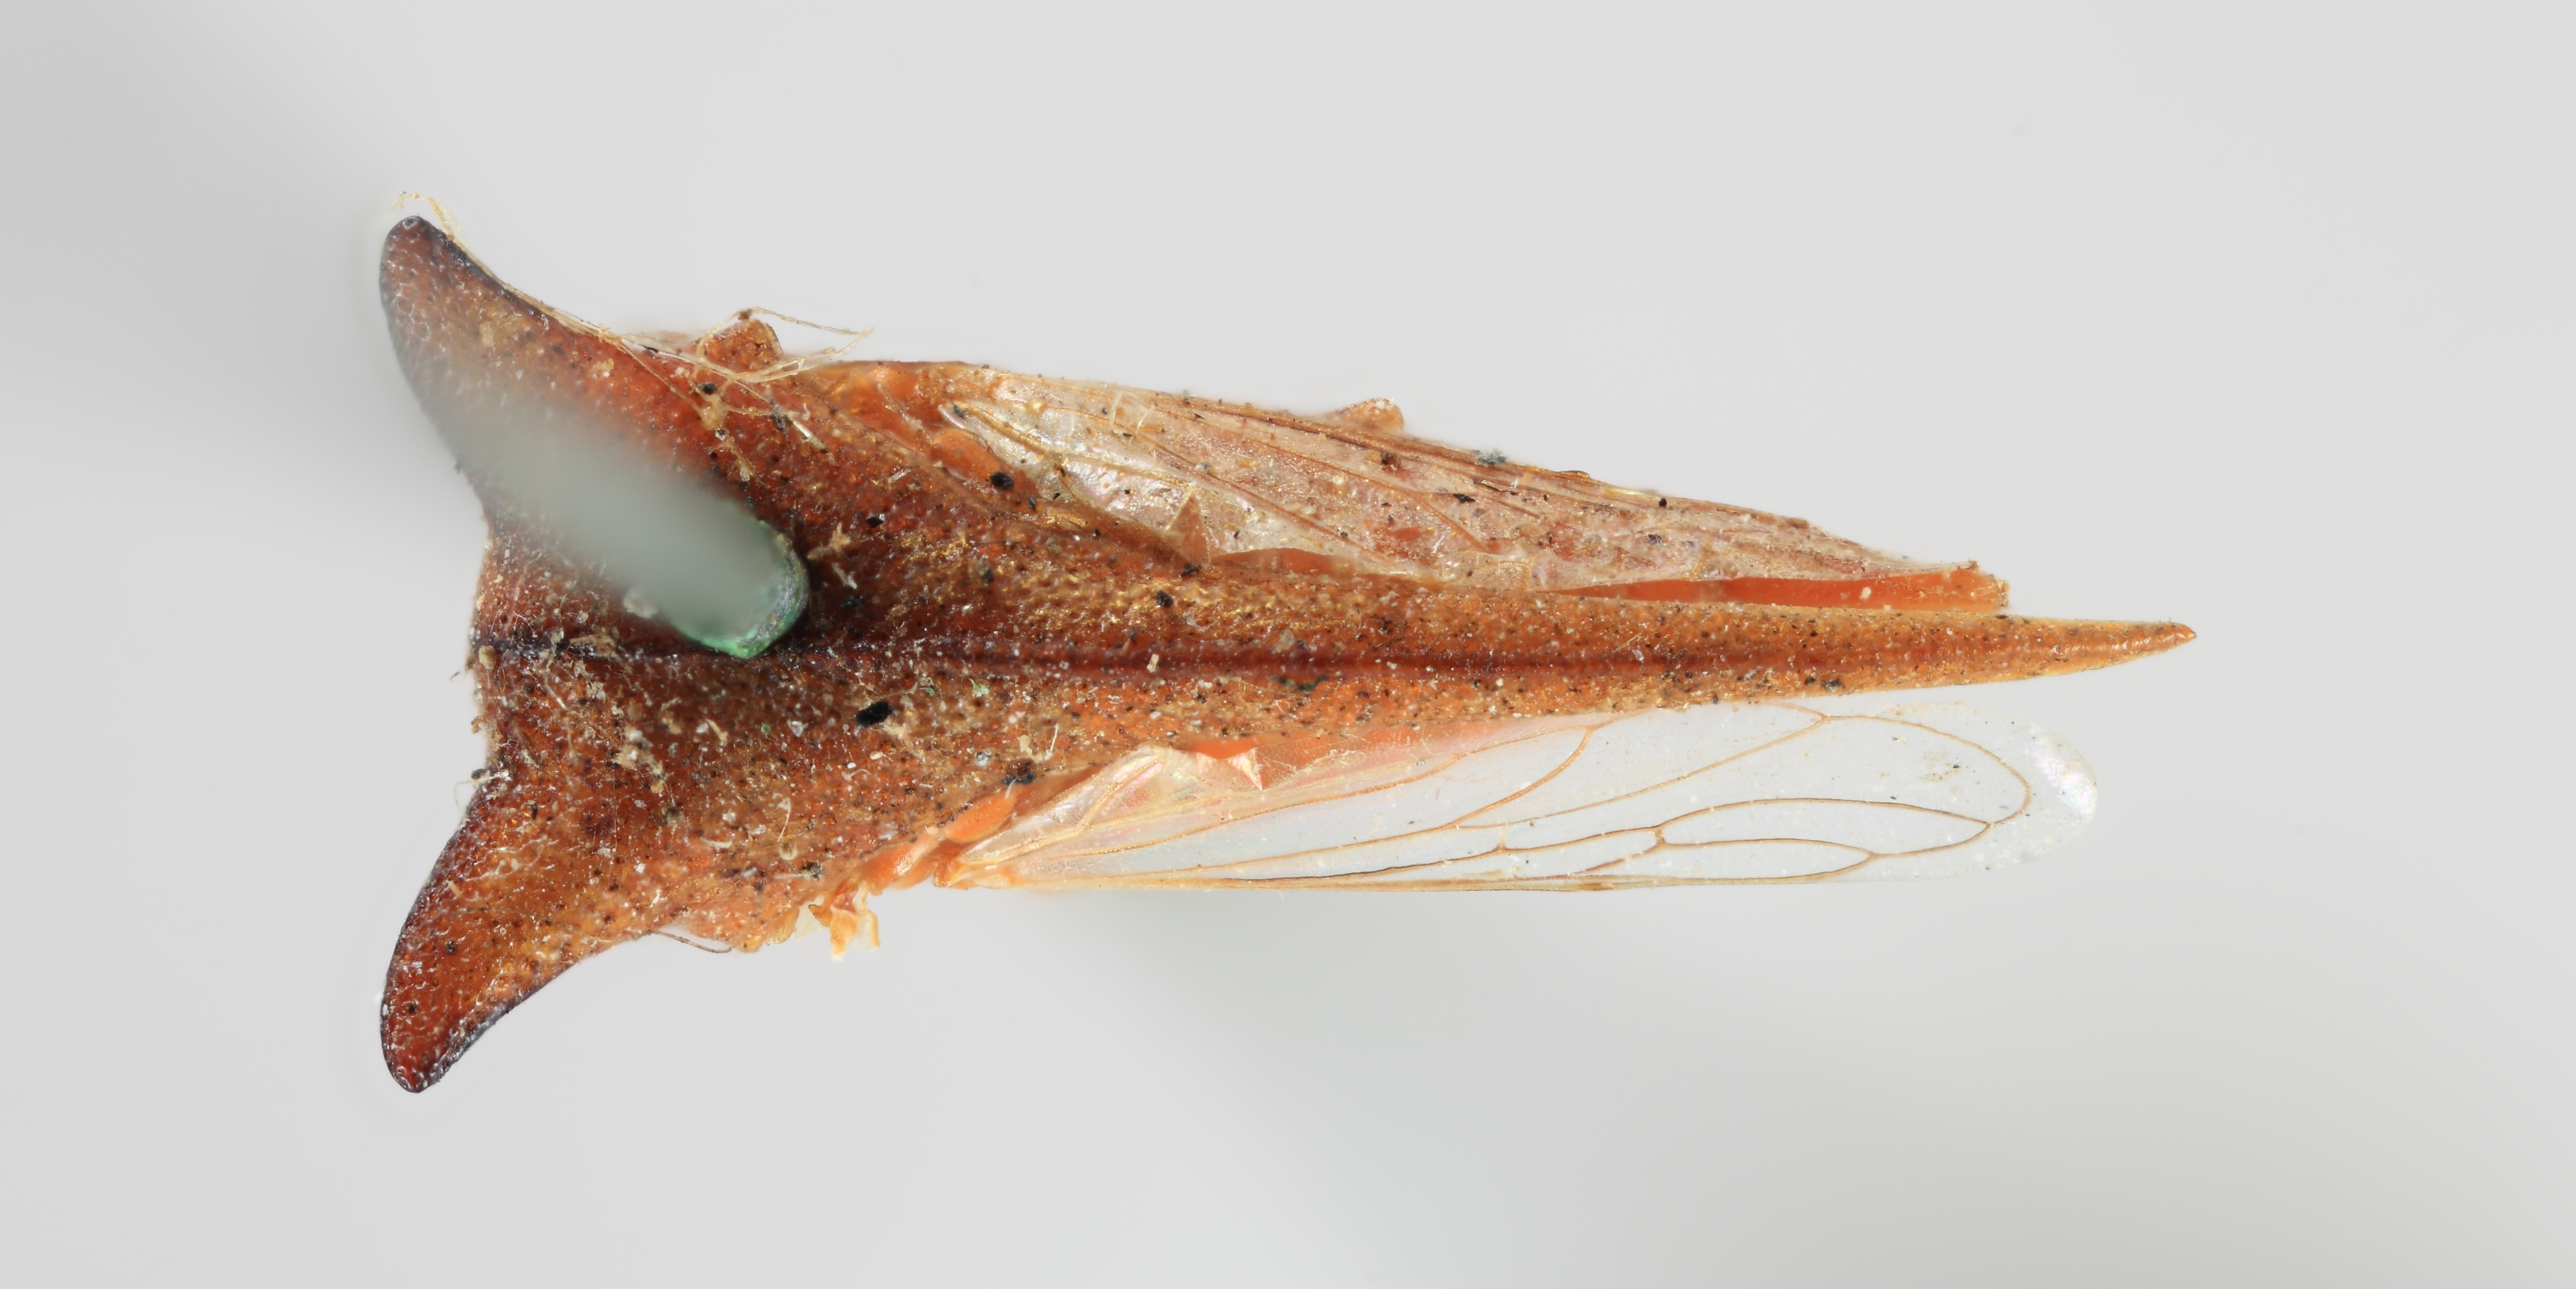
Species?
Sextius tennuis
